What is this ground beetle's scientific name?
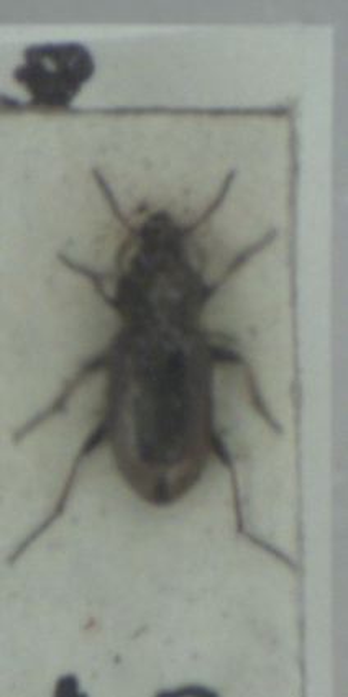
Notiophilus biguttatus
